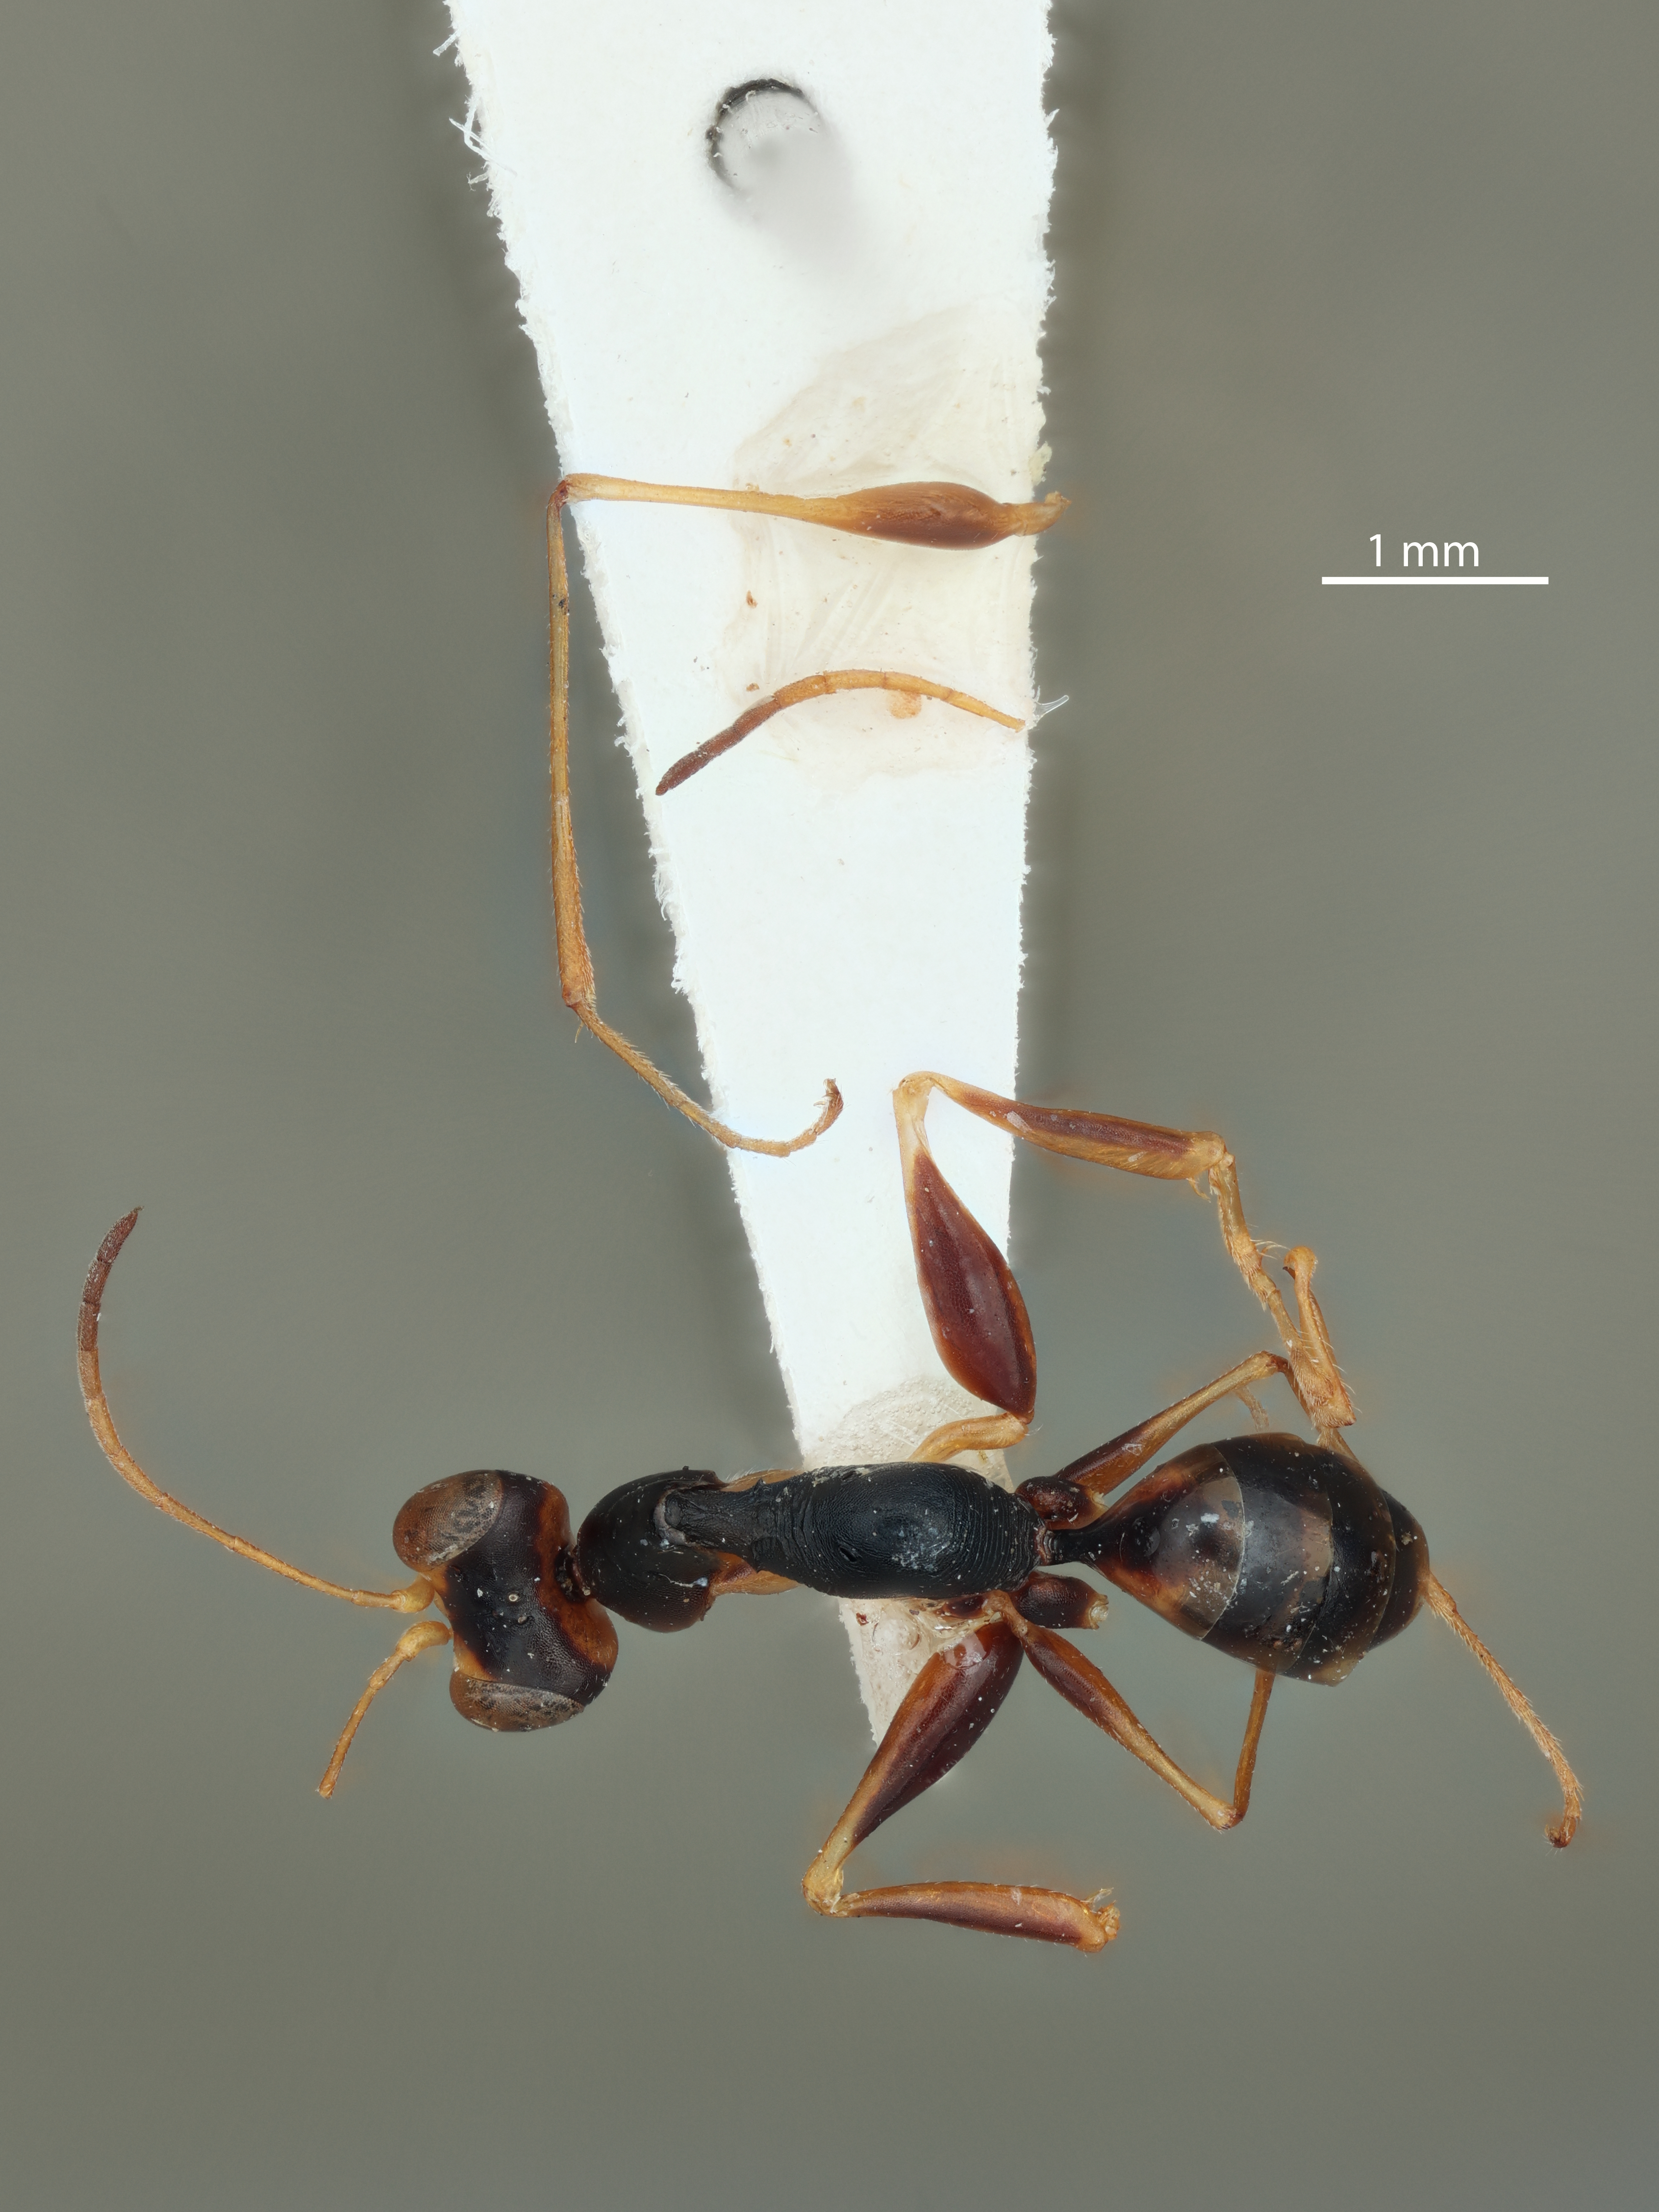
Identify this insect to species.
Gonatopus flavifrons
